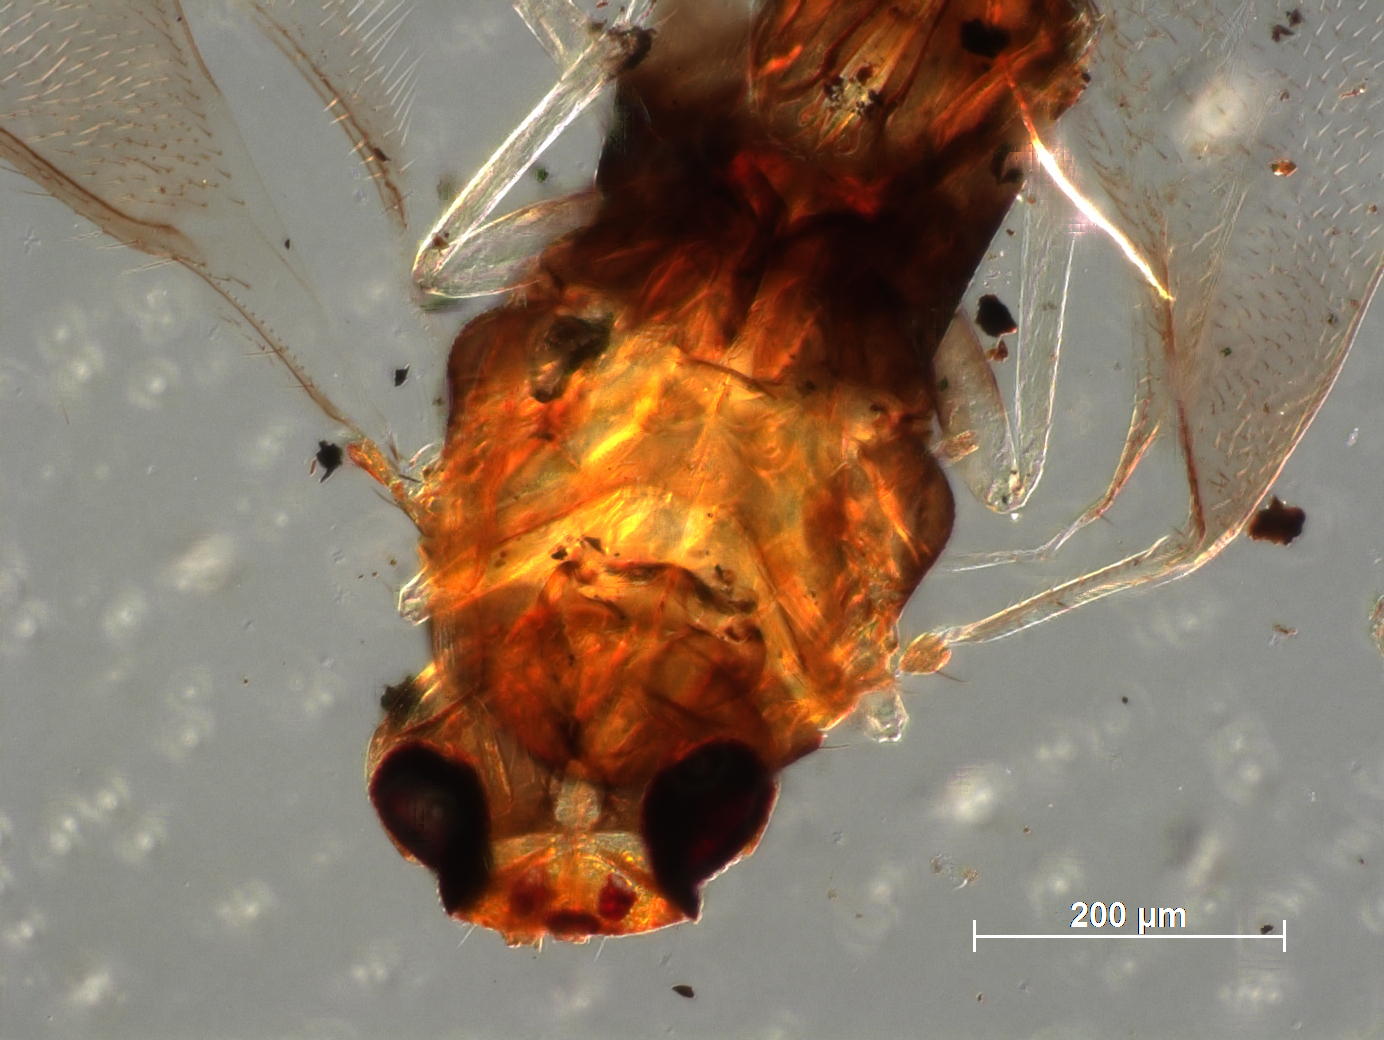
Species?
Prospaltella koebelei
